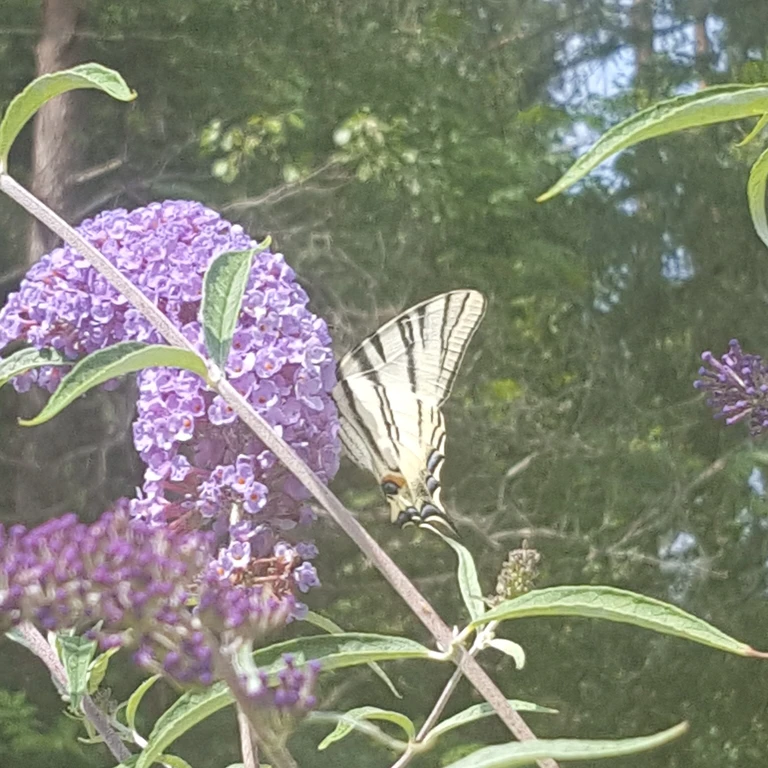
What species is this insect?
Iphiclides podalirius
